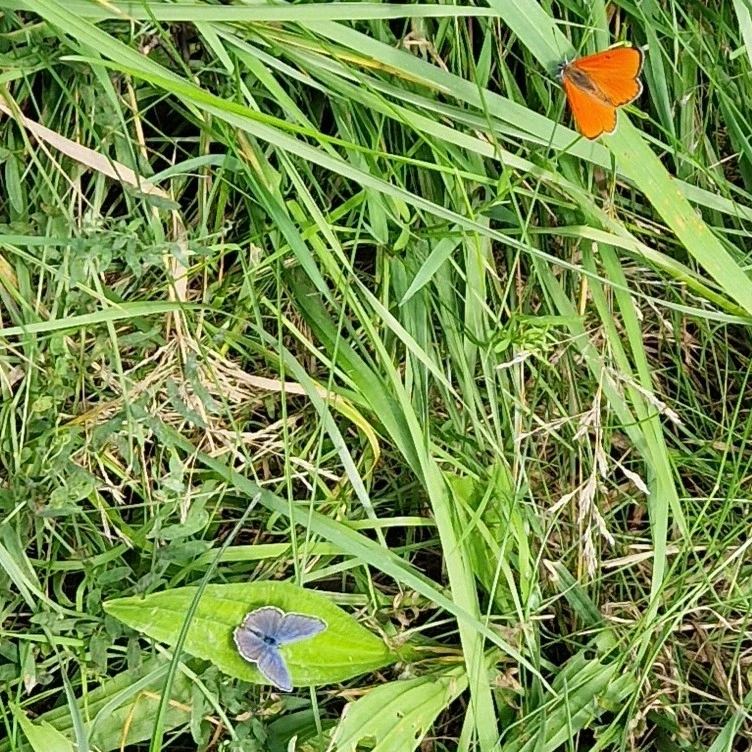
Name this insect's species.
Lycaena dispar
